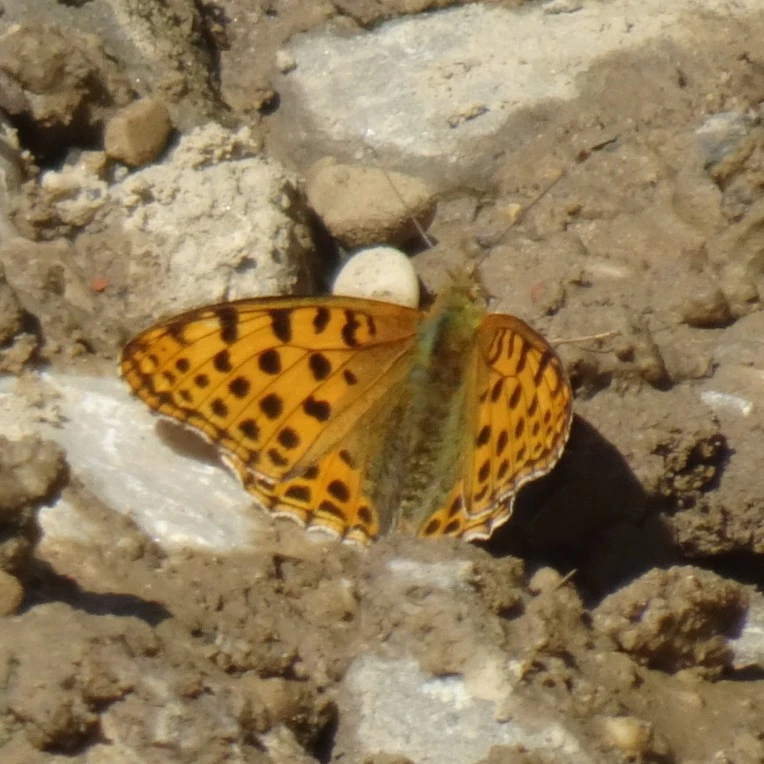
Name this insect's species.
Issoria lathonia
